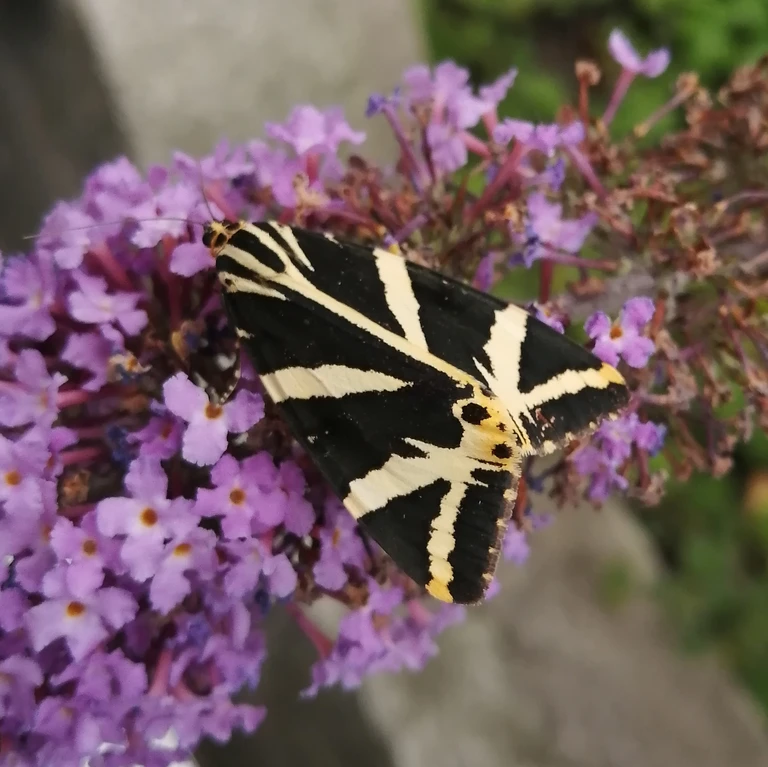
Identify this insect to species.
Euplagia quadripunctaria
